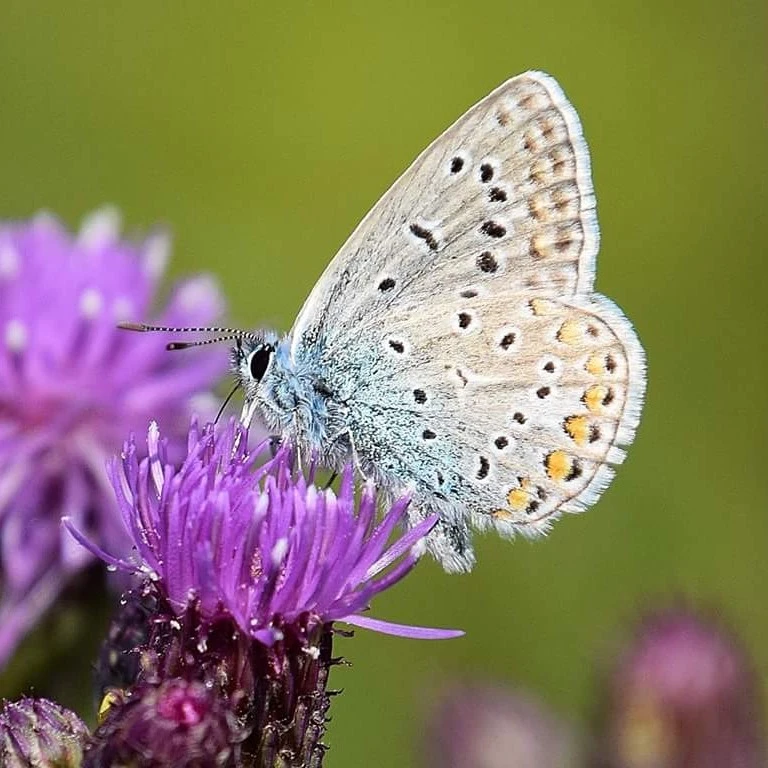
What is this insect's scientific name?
Polyommatus icarus
